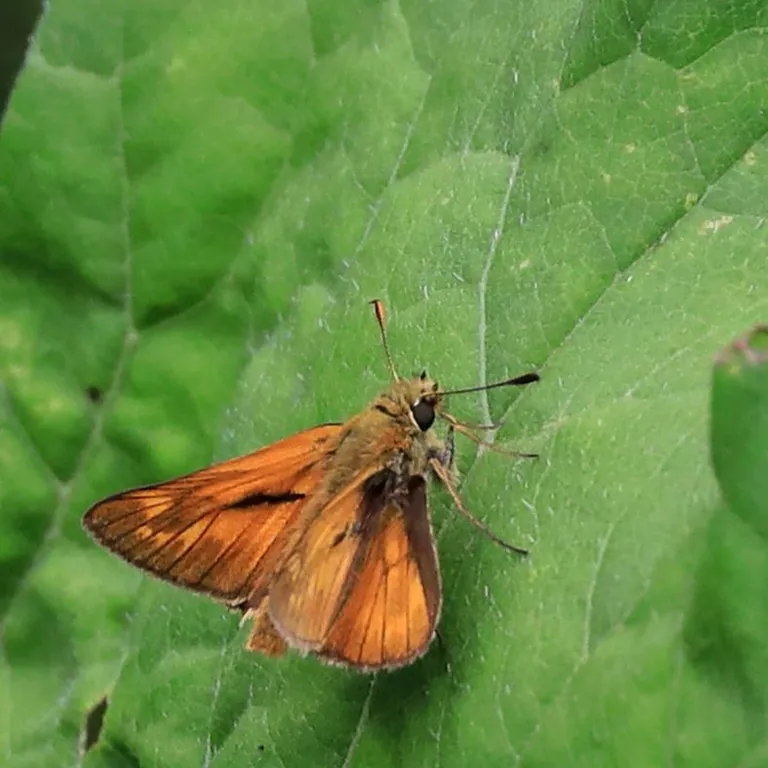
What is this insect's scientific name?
Ochlodes sylvanus (also Ochlodes venata)
